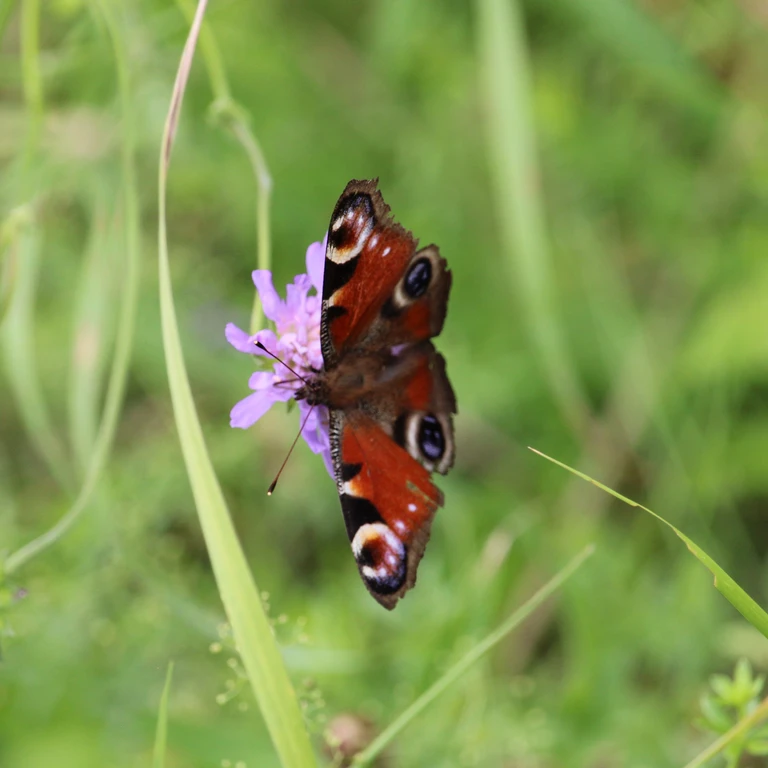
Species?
Aglais io
